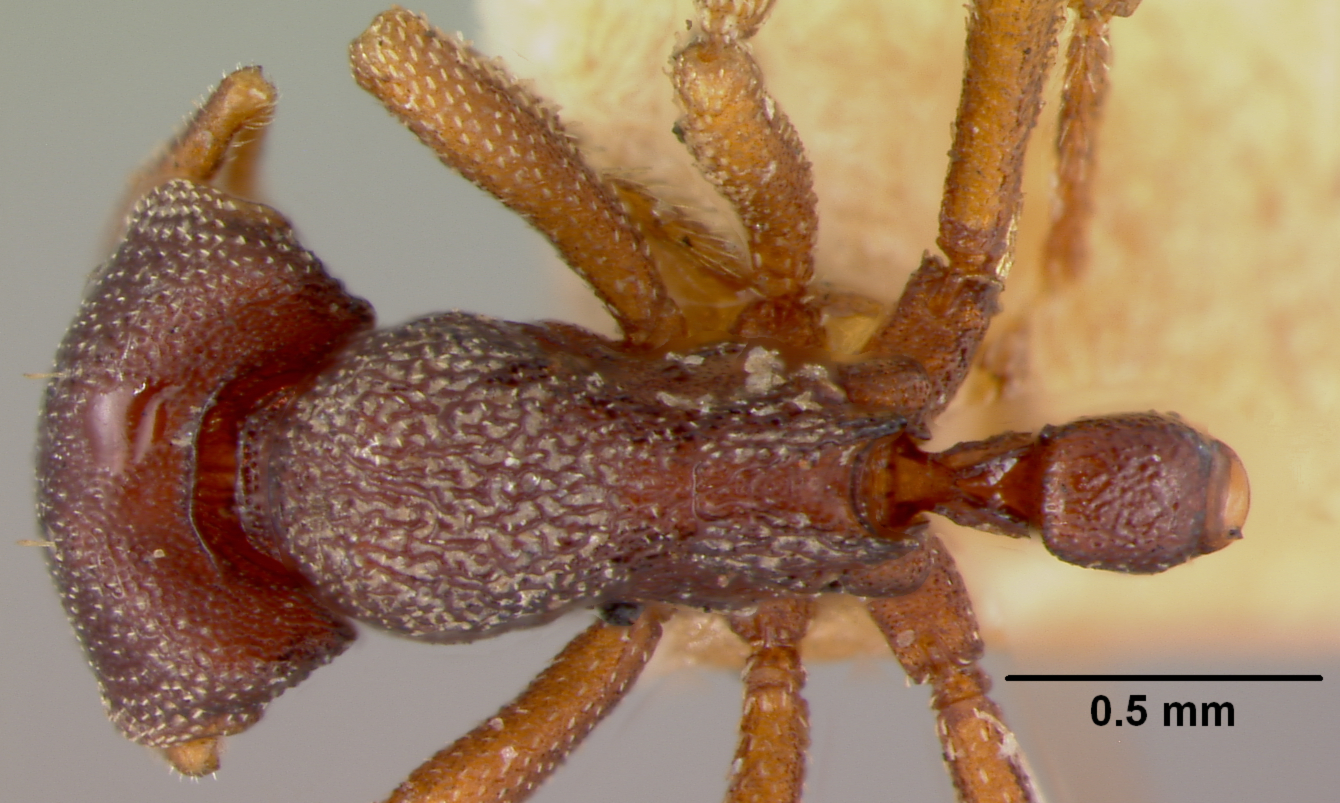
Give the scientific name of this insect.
Rhopalothrix isabellae
